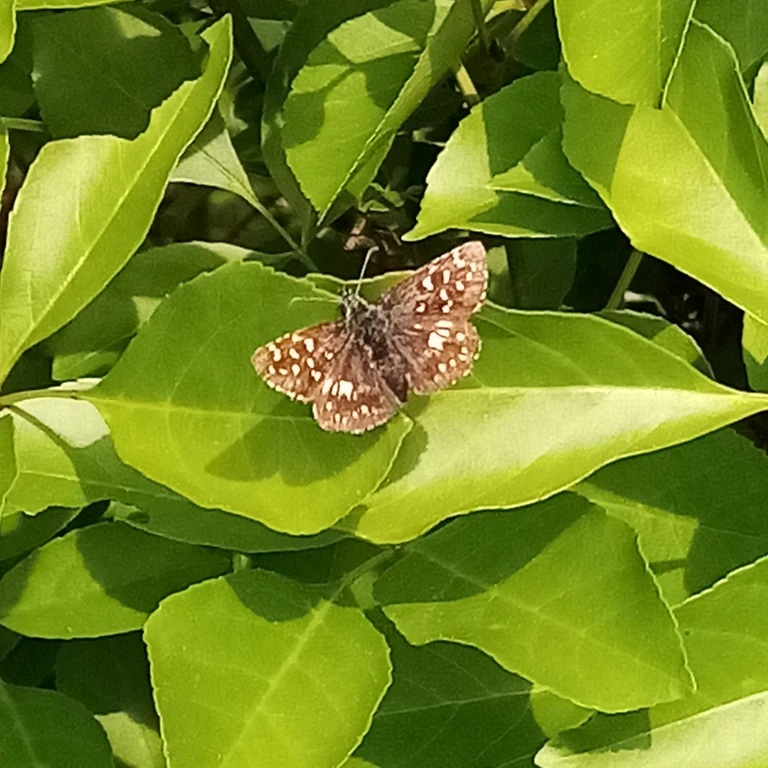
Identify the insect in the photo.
Pyrgus malvae
